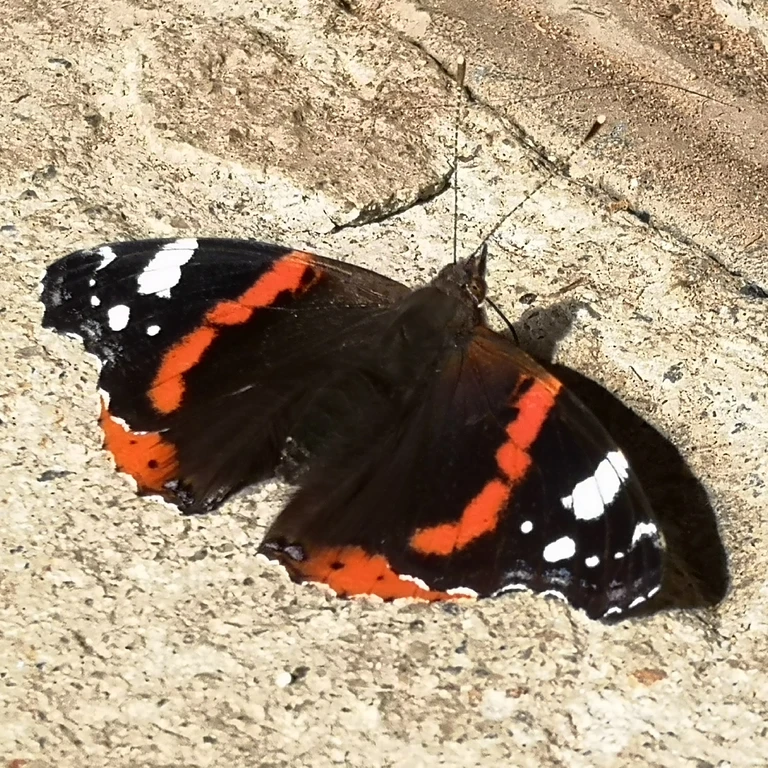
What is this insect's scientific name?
Vanessa atalanta
